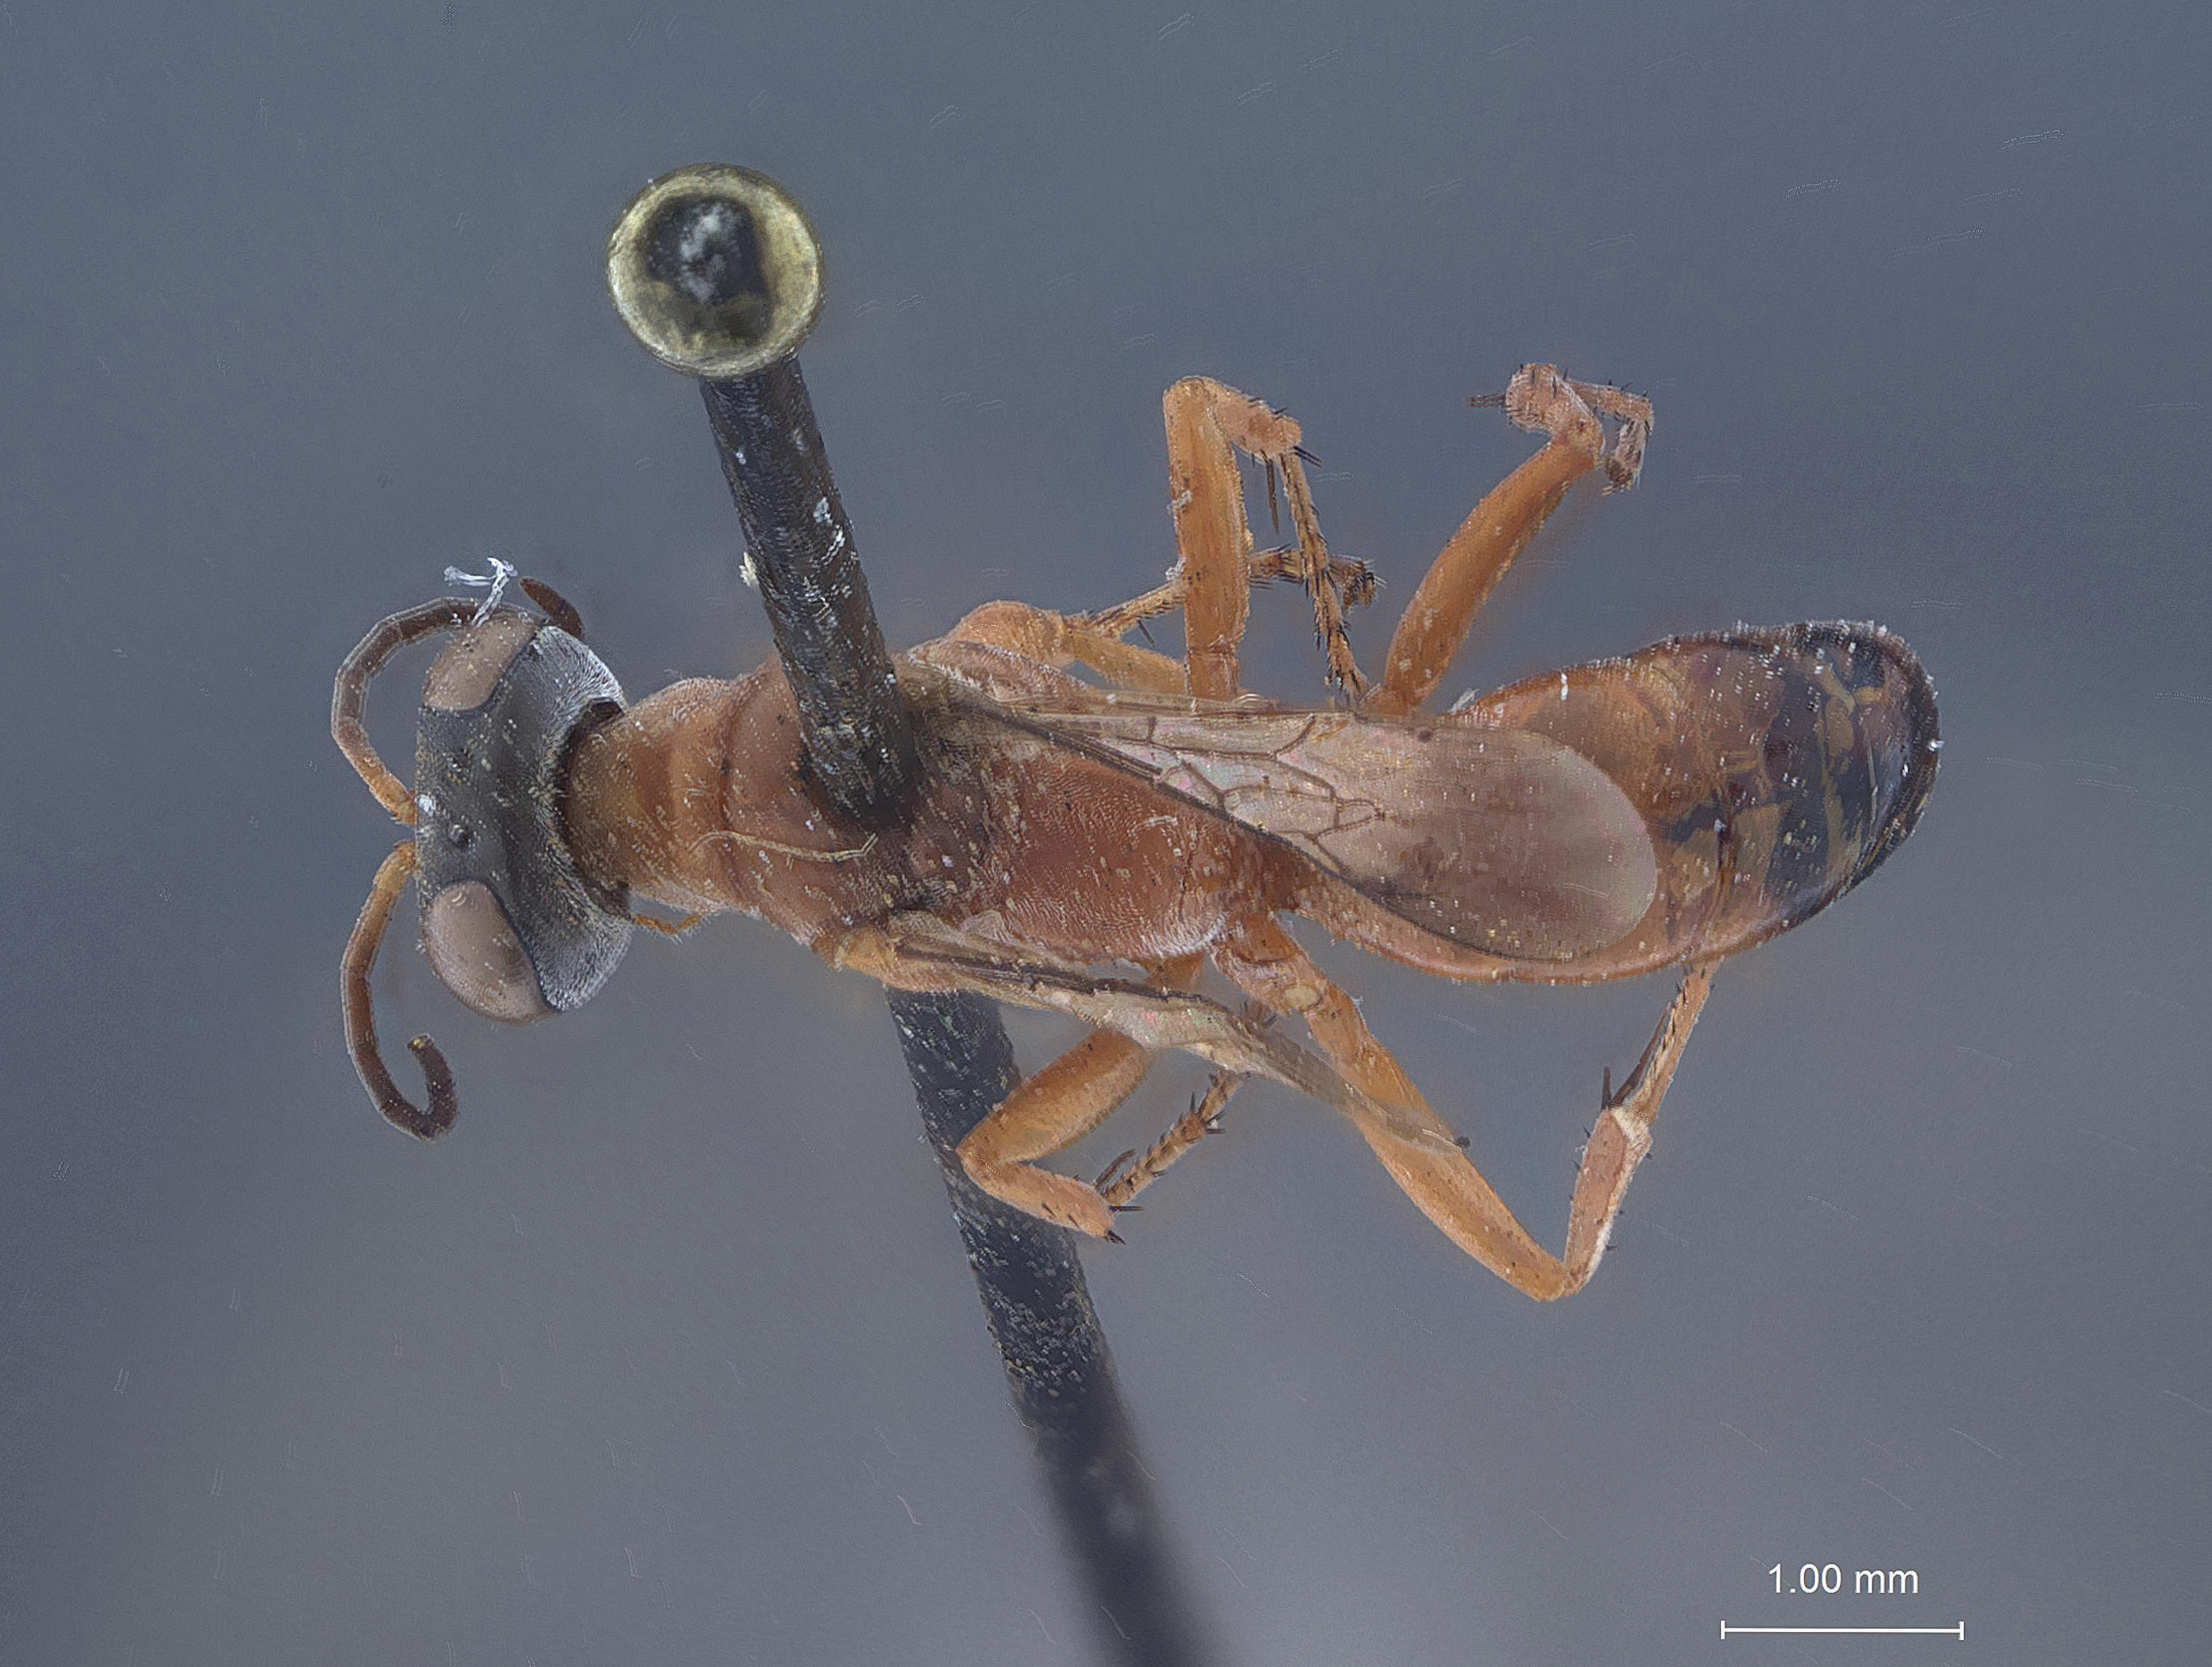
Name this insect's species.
Miscophinus nigriceps
